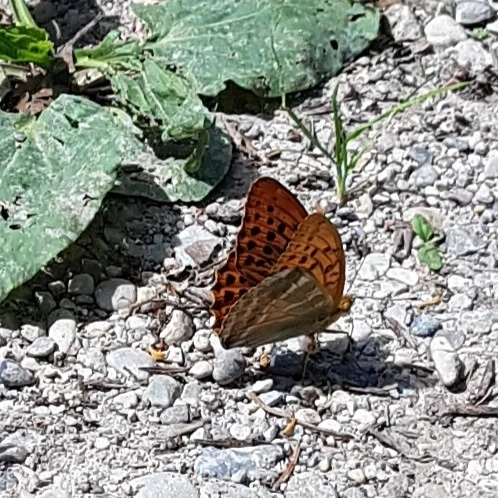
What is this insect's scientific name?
Argynnis paphia
